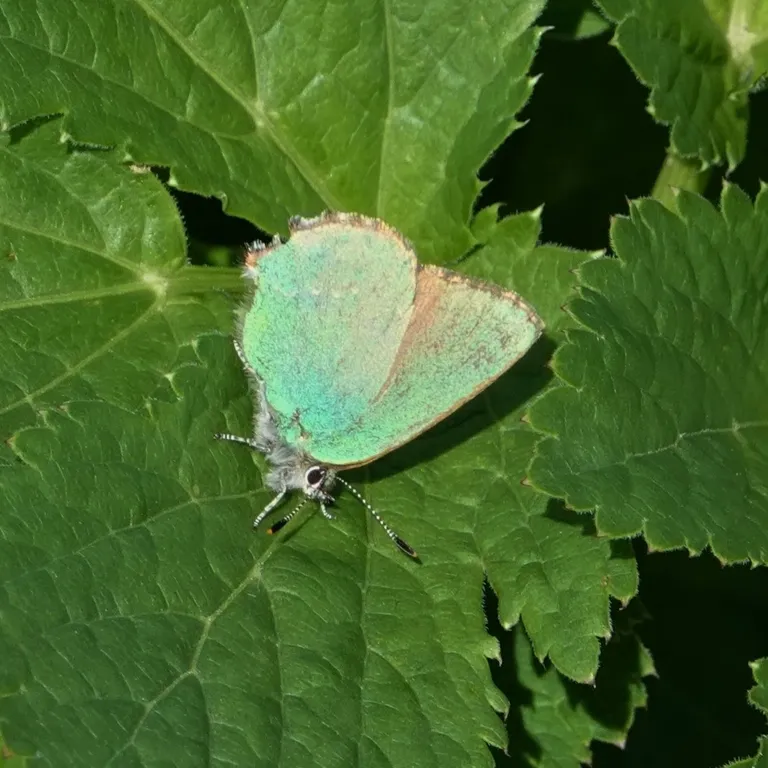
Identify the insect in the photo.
Callophrys rubi
